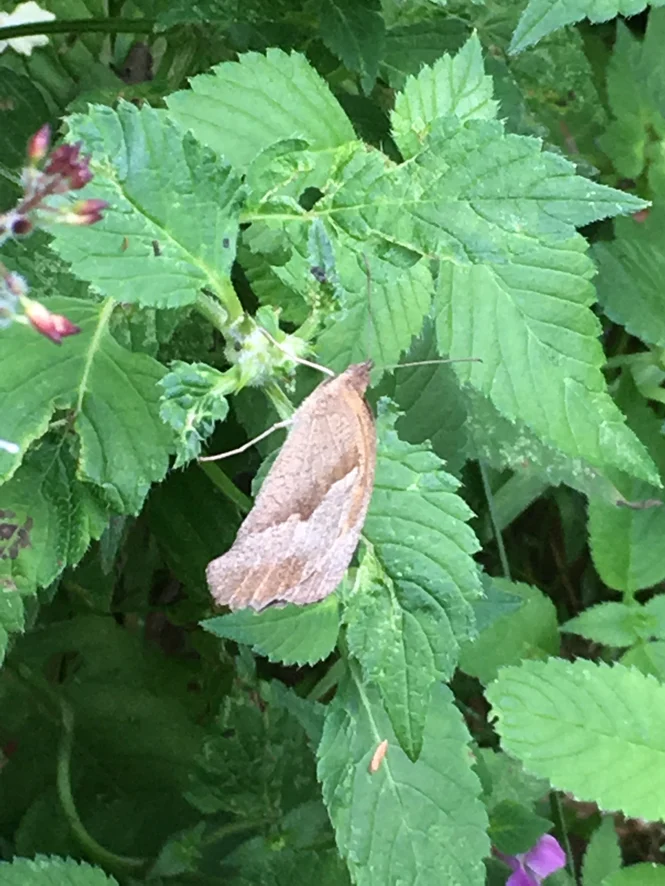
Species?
Maniola jurtina
